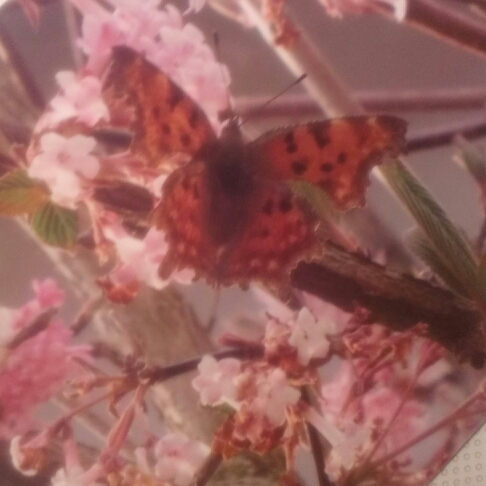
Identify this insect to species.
Polygonia c-album
